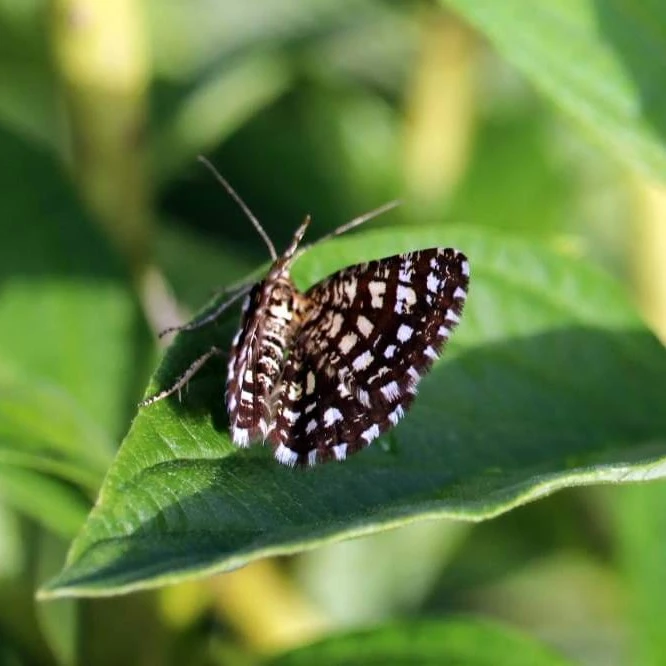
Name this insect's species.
Chiasmia clathrata
